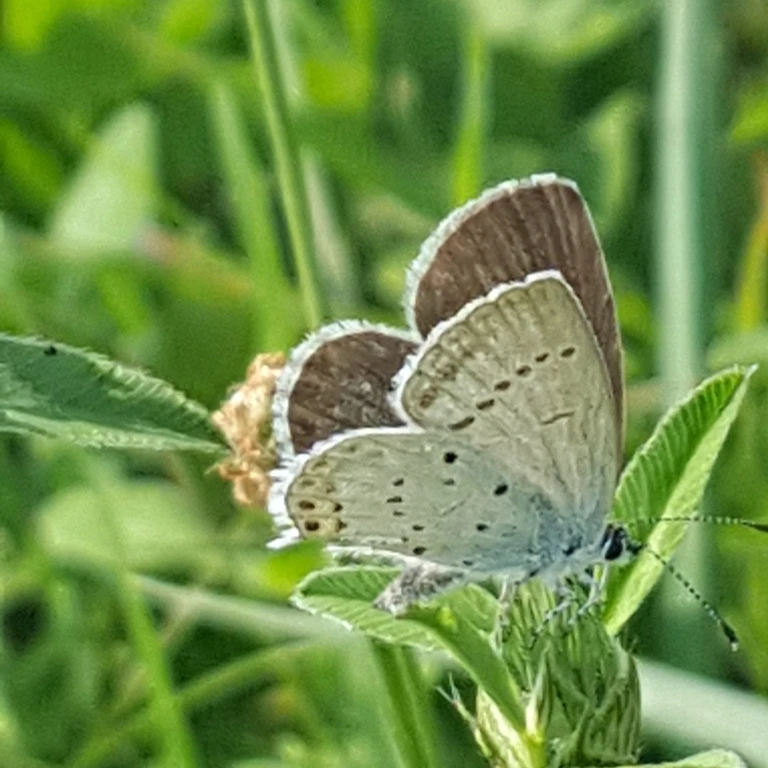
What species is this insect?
Cupido argiades (also Elkalyce argiades)
